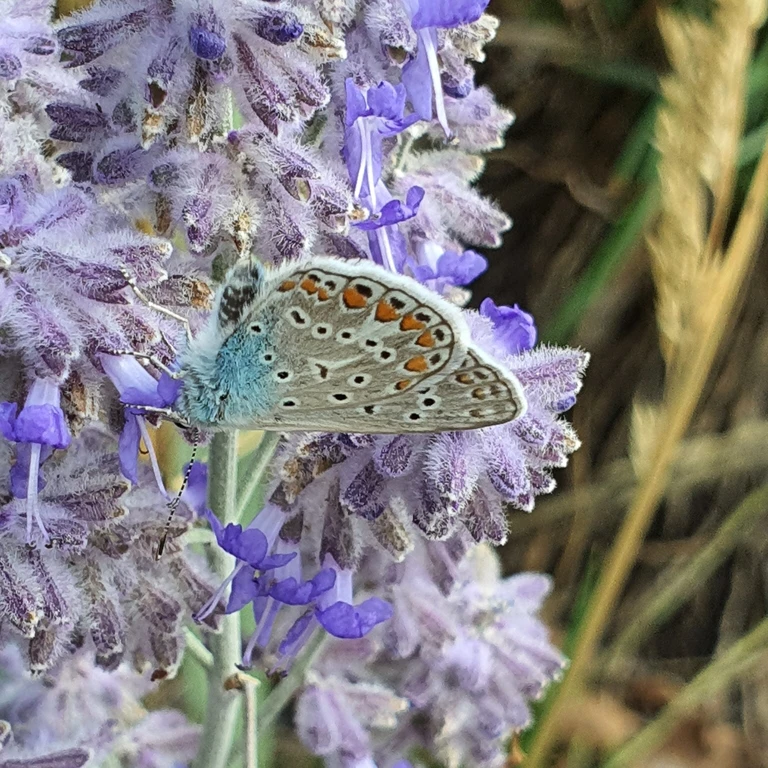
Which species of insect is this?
Polyommatus icarus
